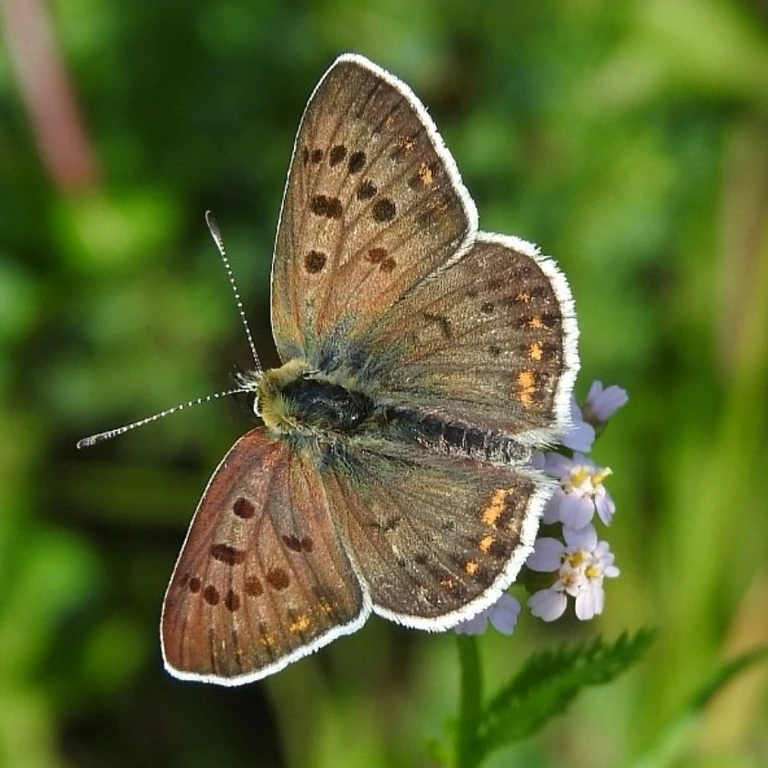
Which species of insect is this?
Lycaena tityrus (also Loweia tityrus)
